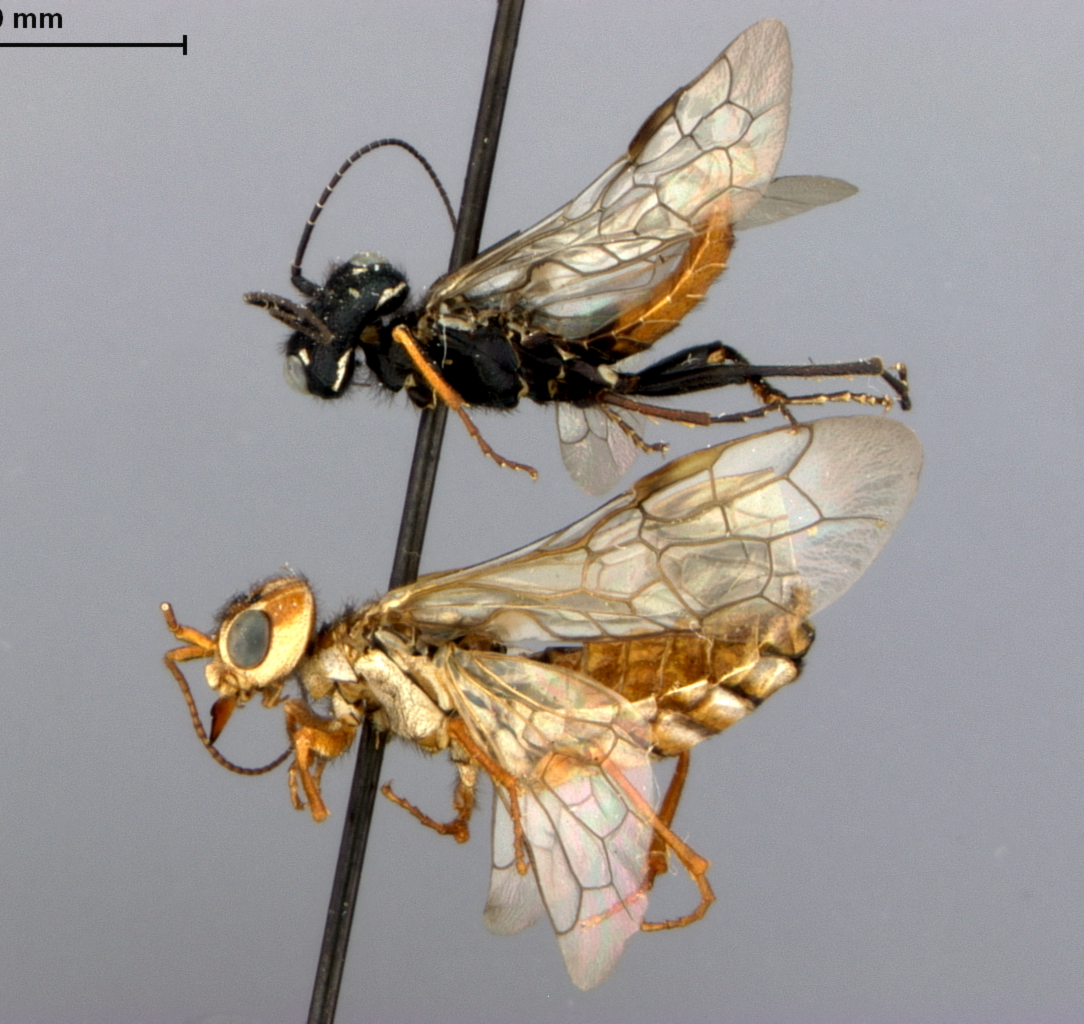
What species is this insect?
Acantholyda burkei
